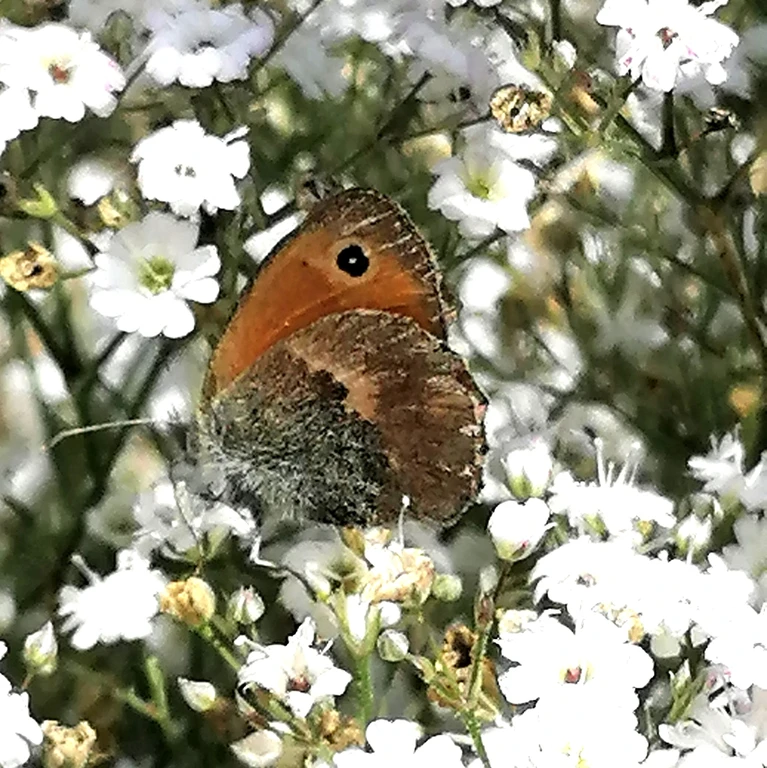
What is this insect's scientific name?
Coenonympha pamphilus
